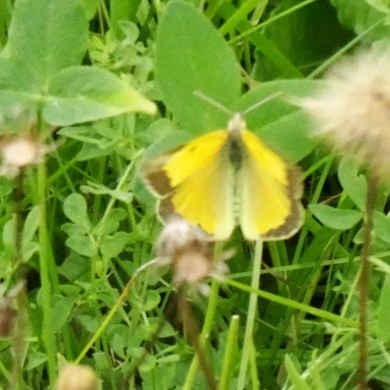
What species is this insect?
Colias croceus
